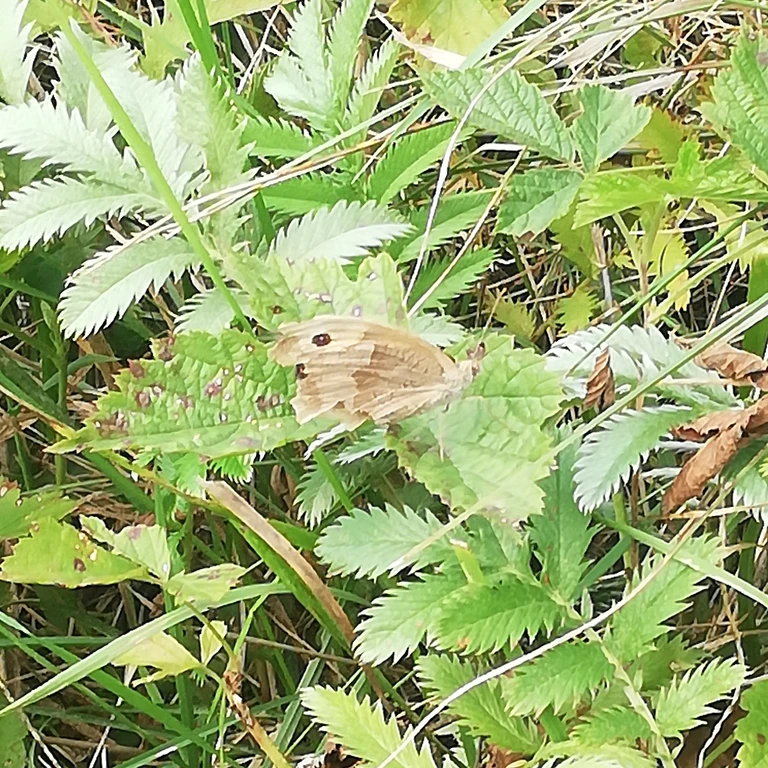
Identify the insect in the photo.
Maniola jurtina
